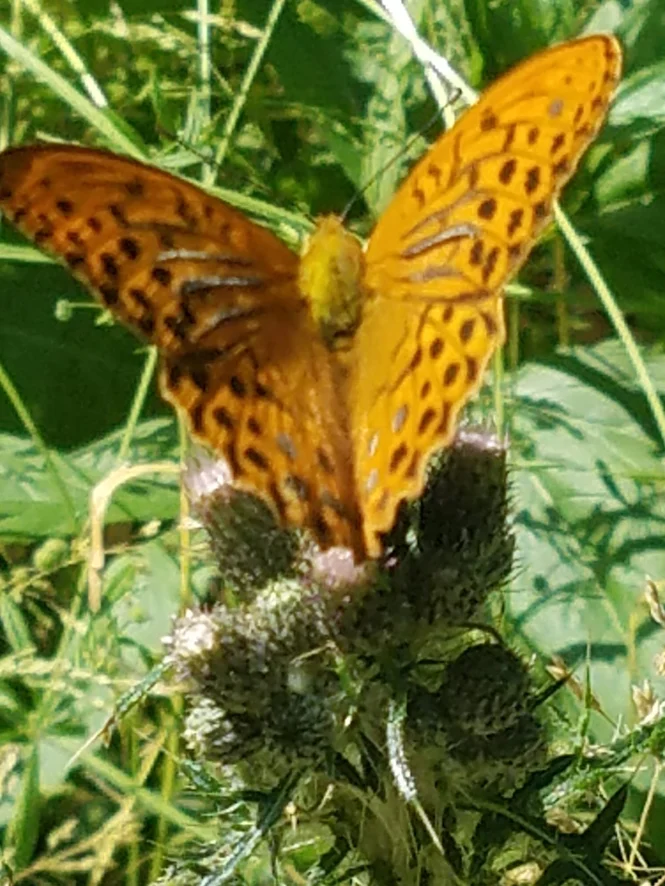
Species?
Argynnis paphia
